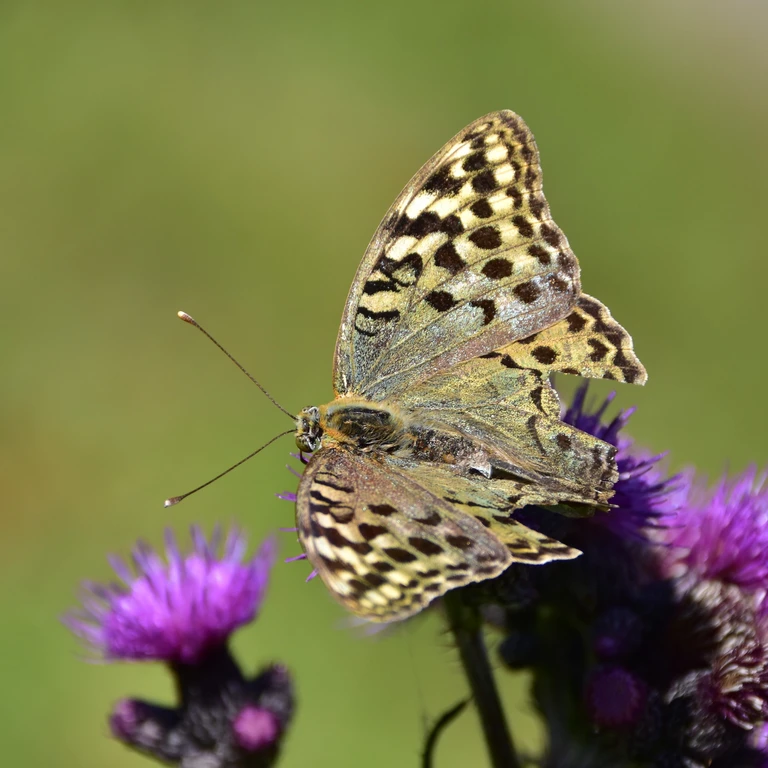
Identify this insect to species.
Argynnis paphia
